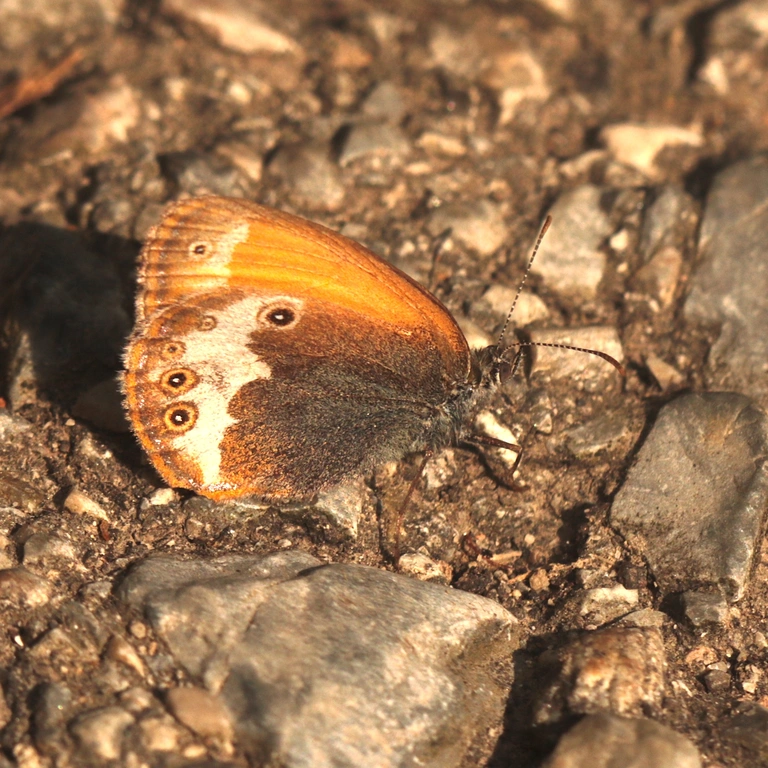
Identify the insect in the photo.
Coenonympha arcania
